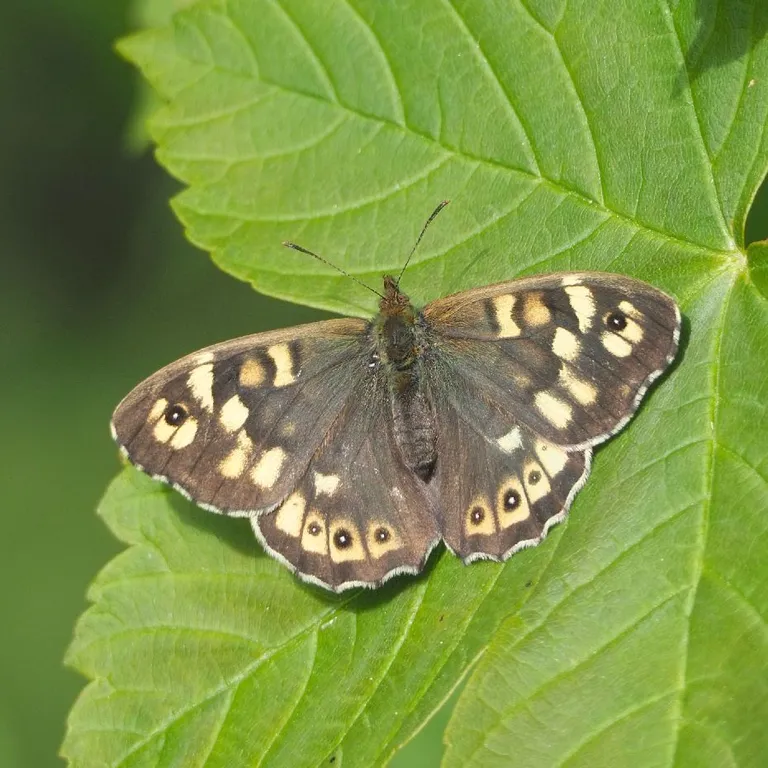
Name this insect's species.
Pararge aegeria
